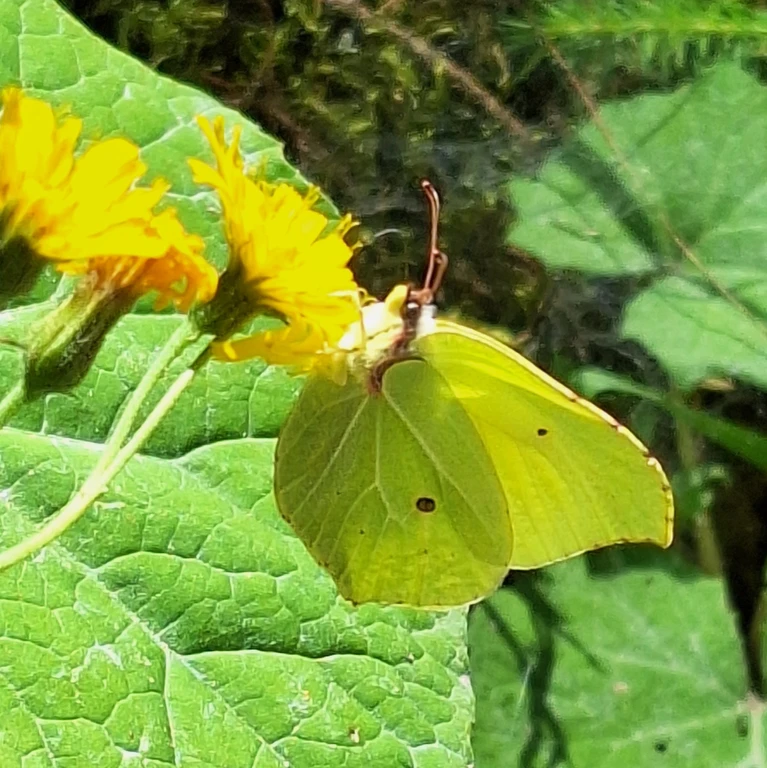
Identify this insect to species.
Gonepteryx rhamni
